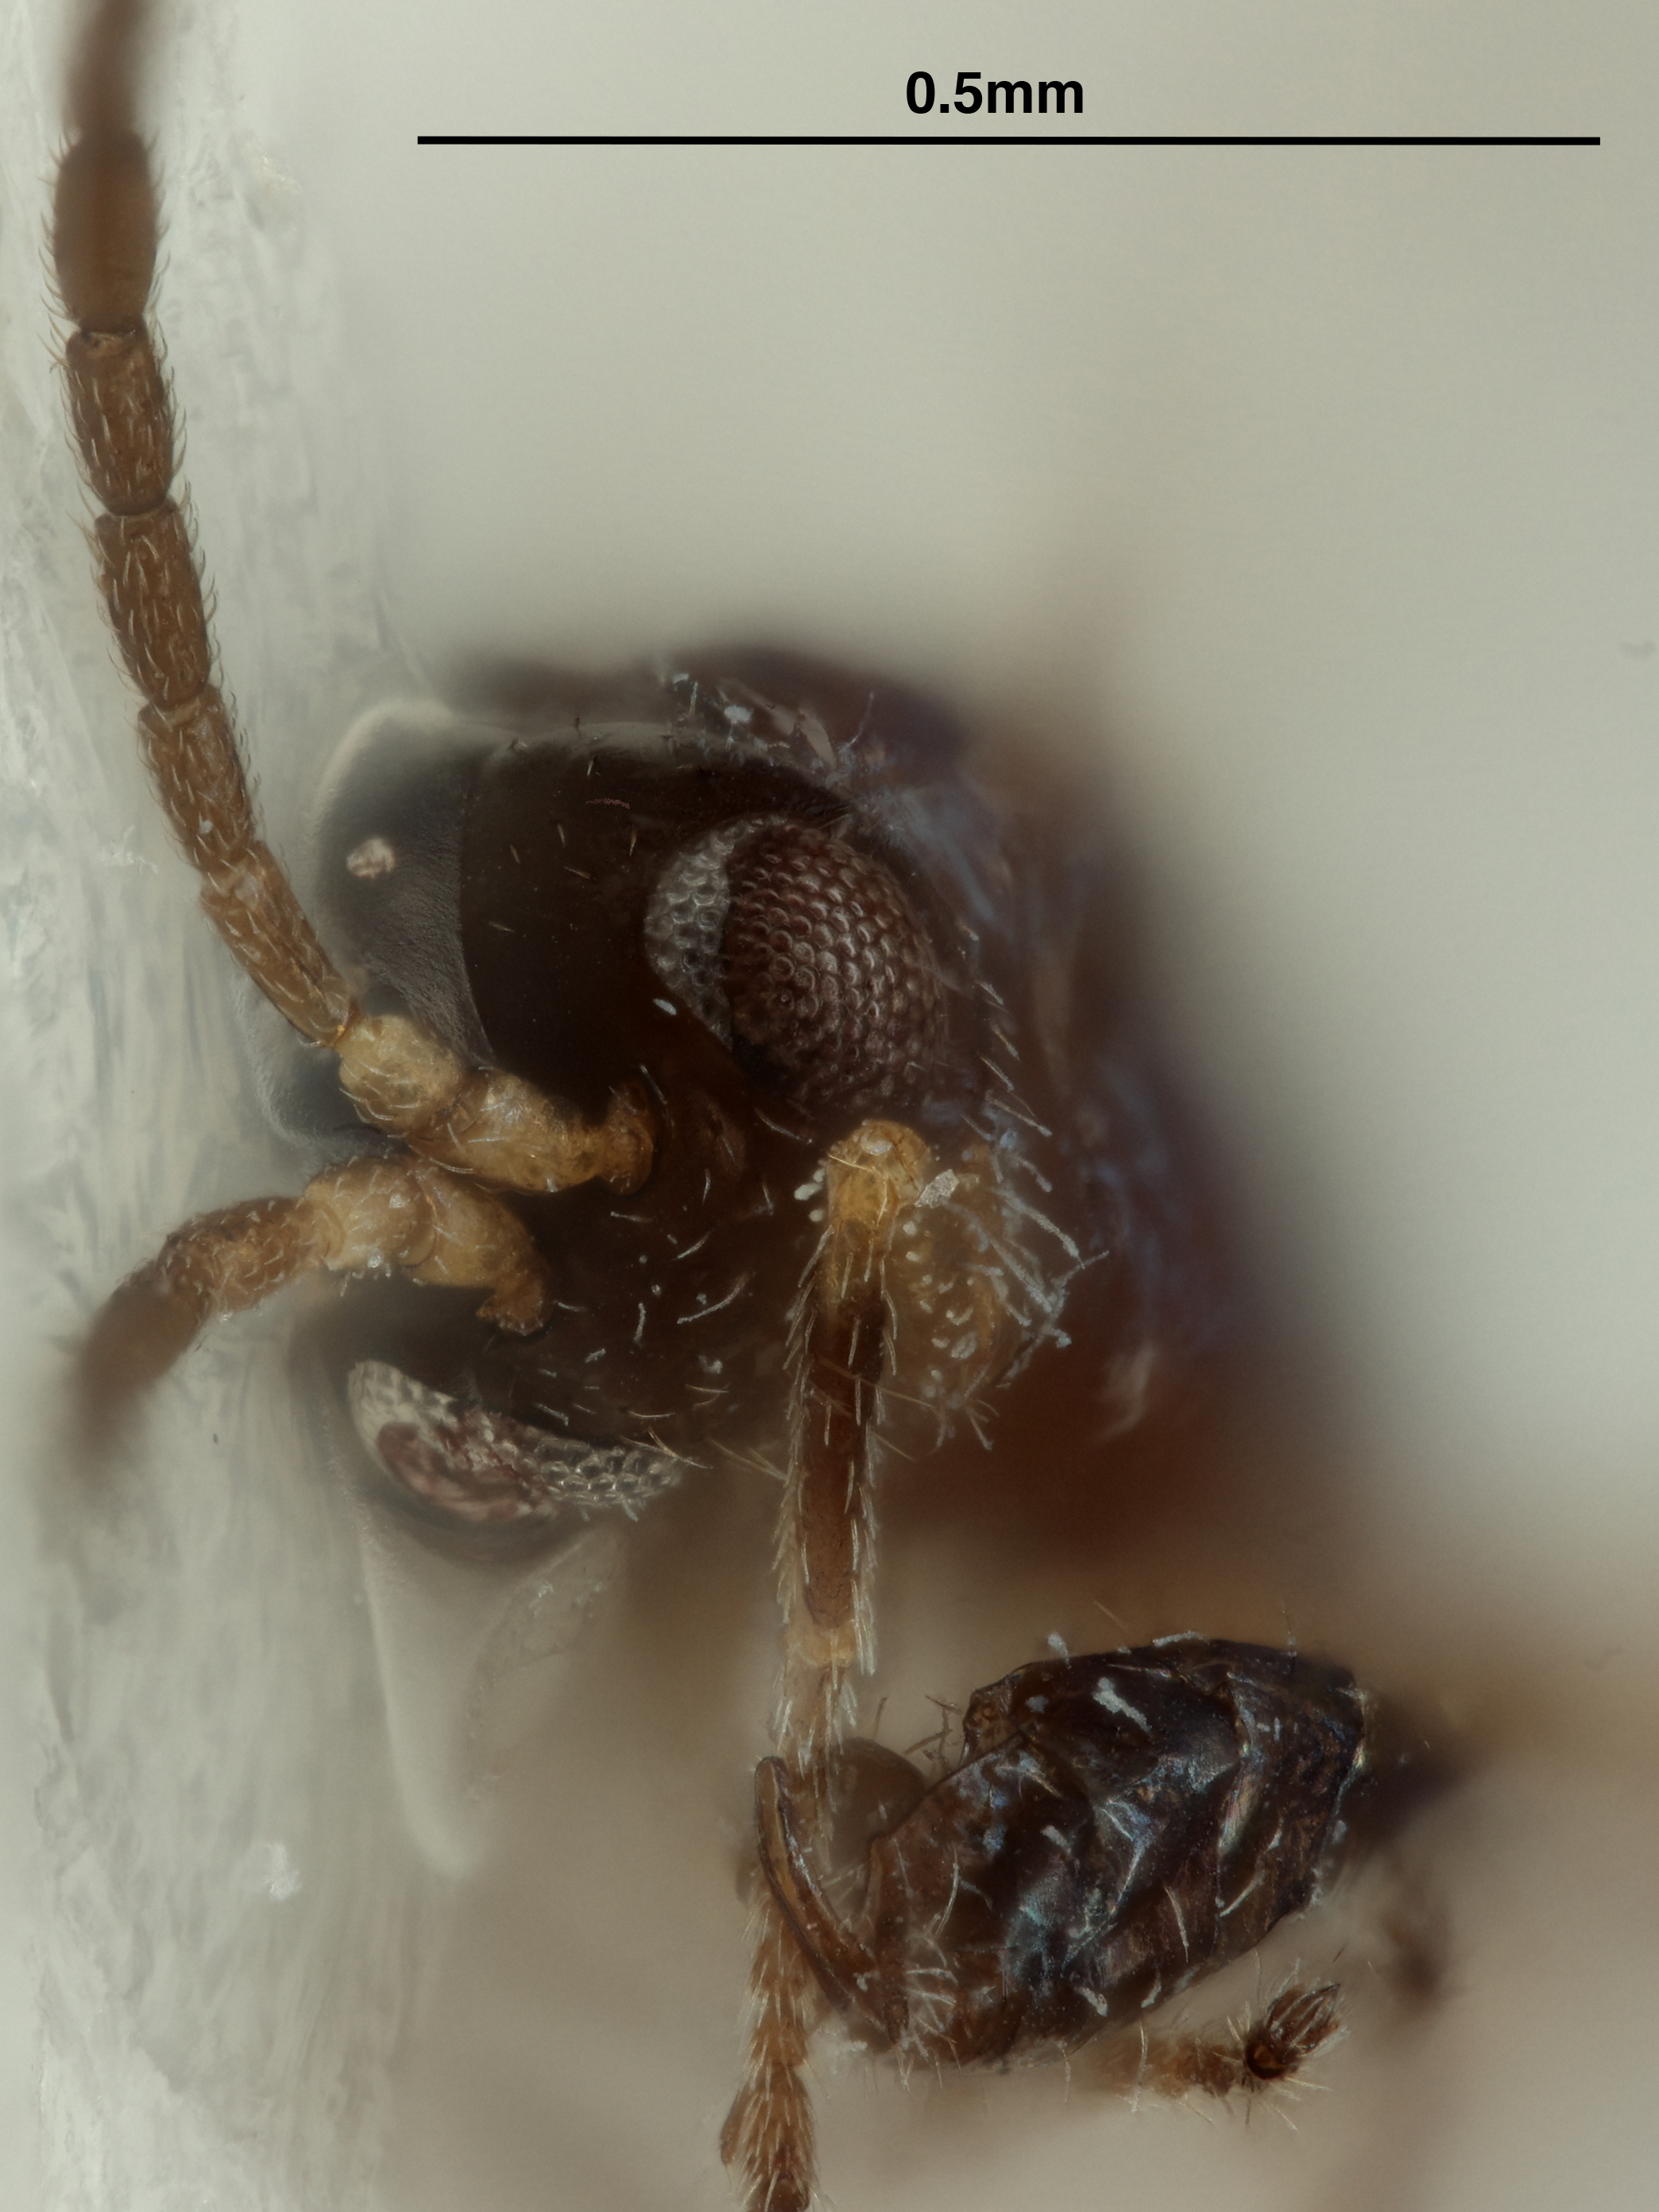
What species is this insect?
Binodoxys kelloggensis
